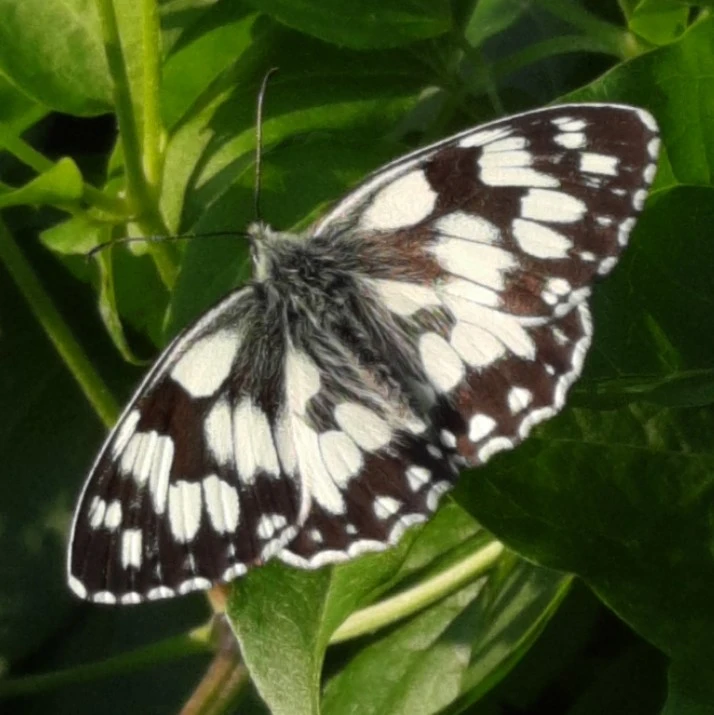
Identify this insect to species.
Melanargia galathea
